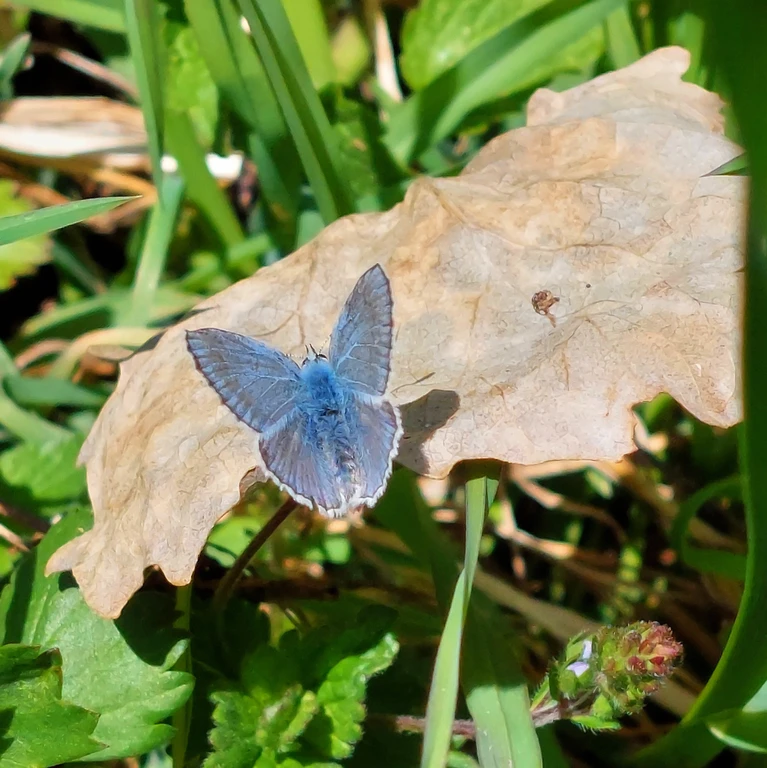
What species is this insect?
Polyommatus icarus
